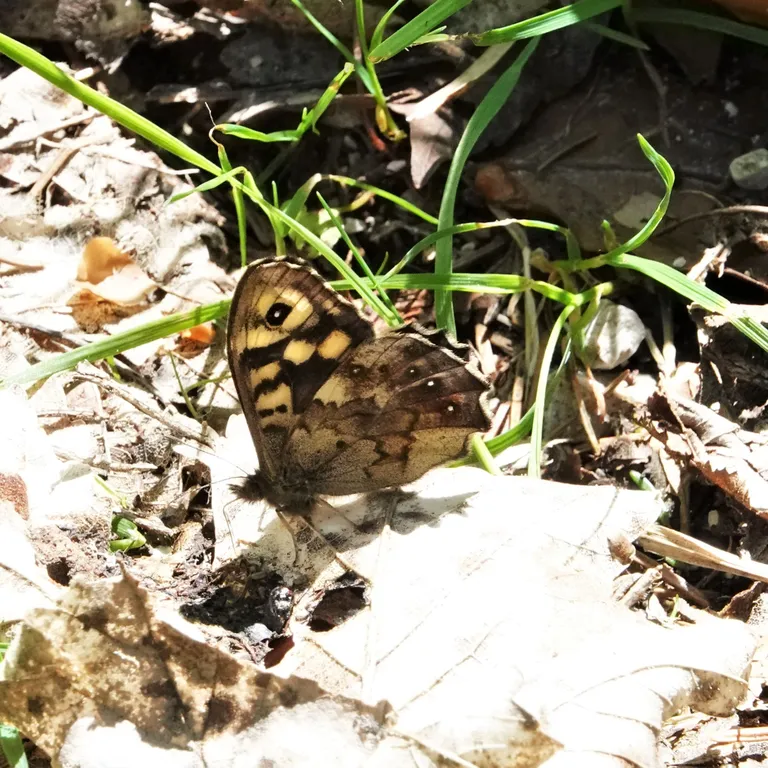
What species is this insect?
Pararge aegeria
